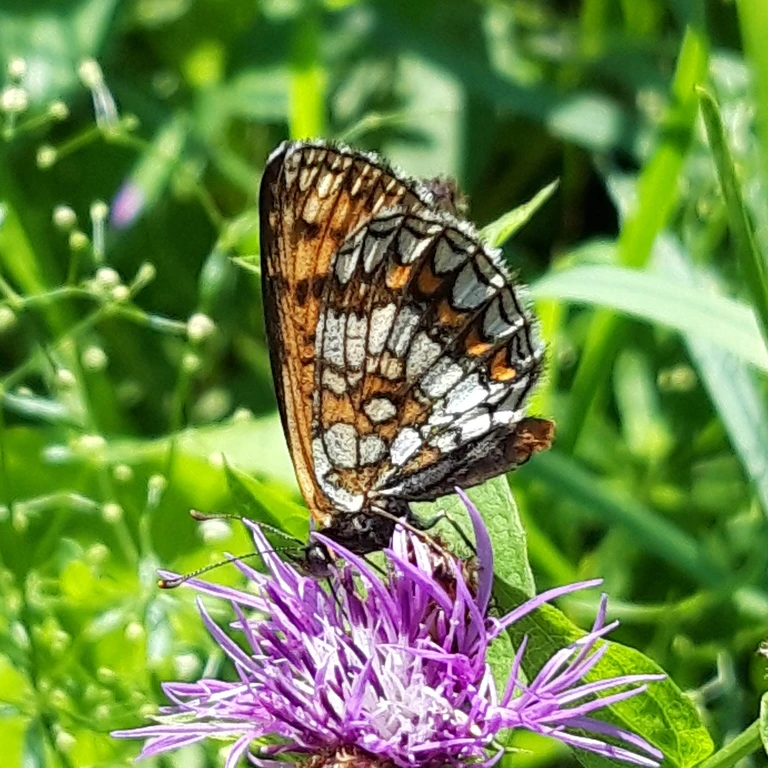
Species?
Melitaea athalia
